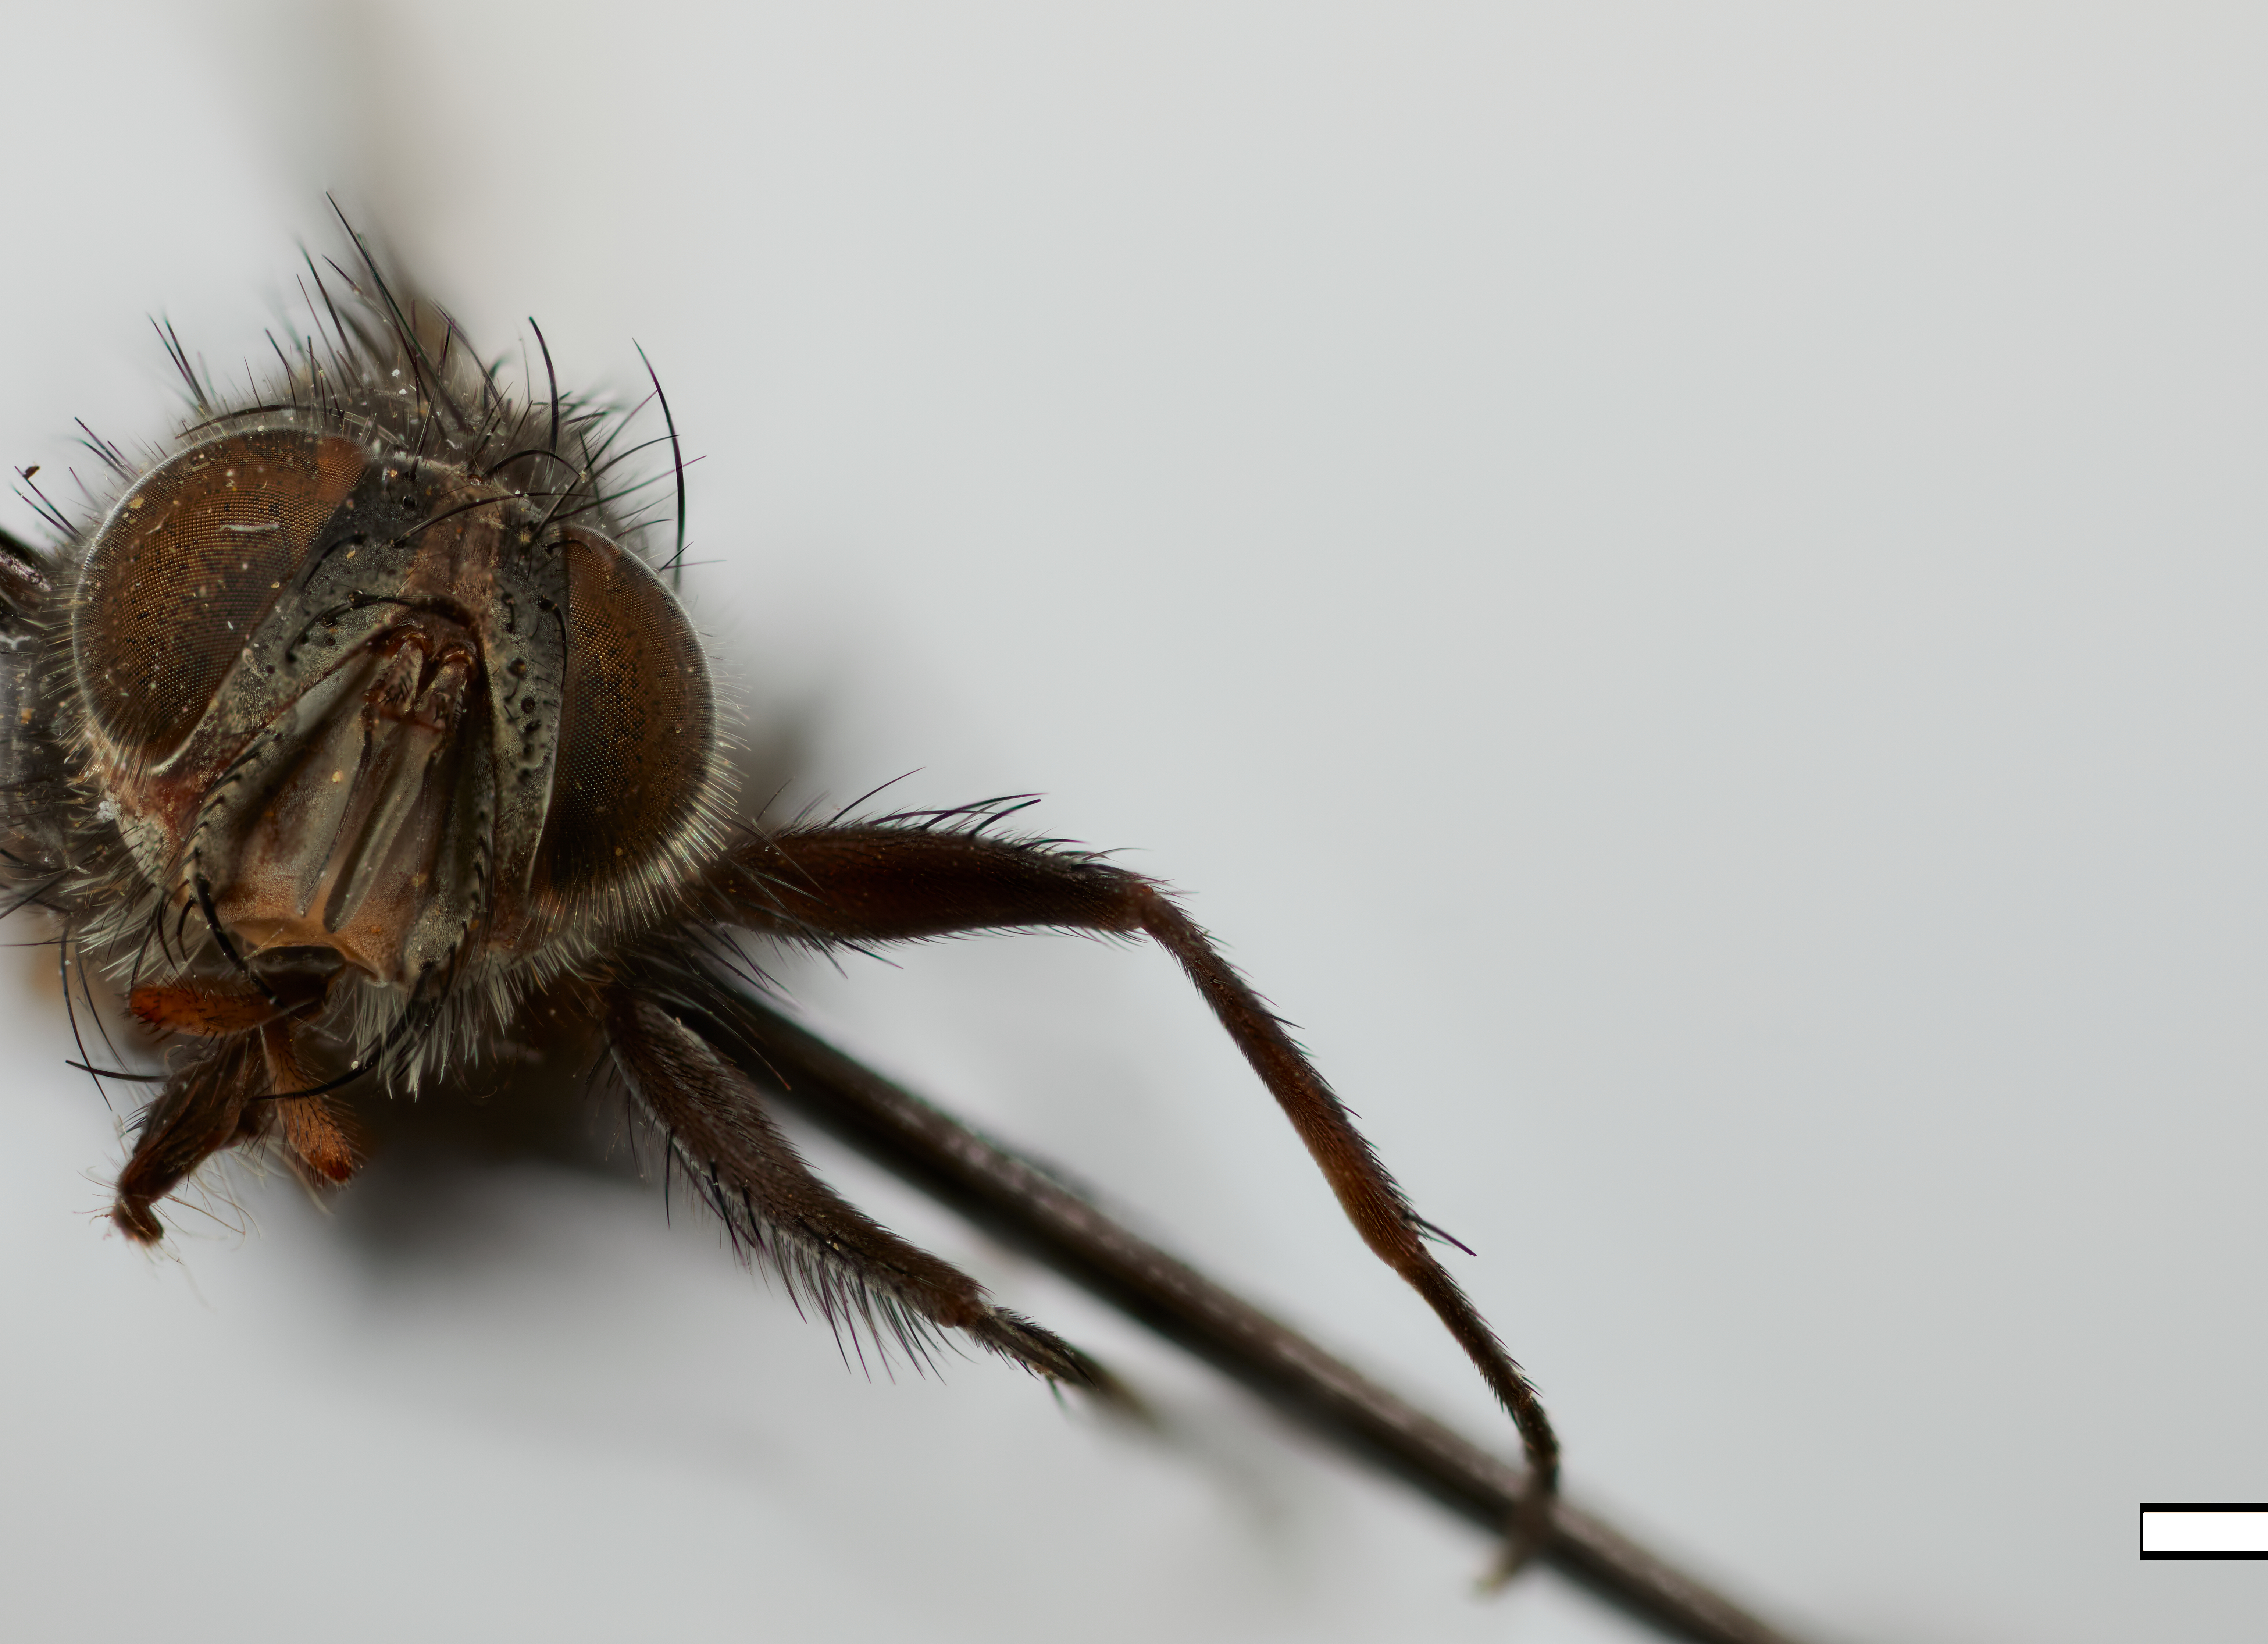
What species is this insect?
Phorocera fuscosa
